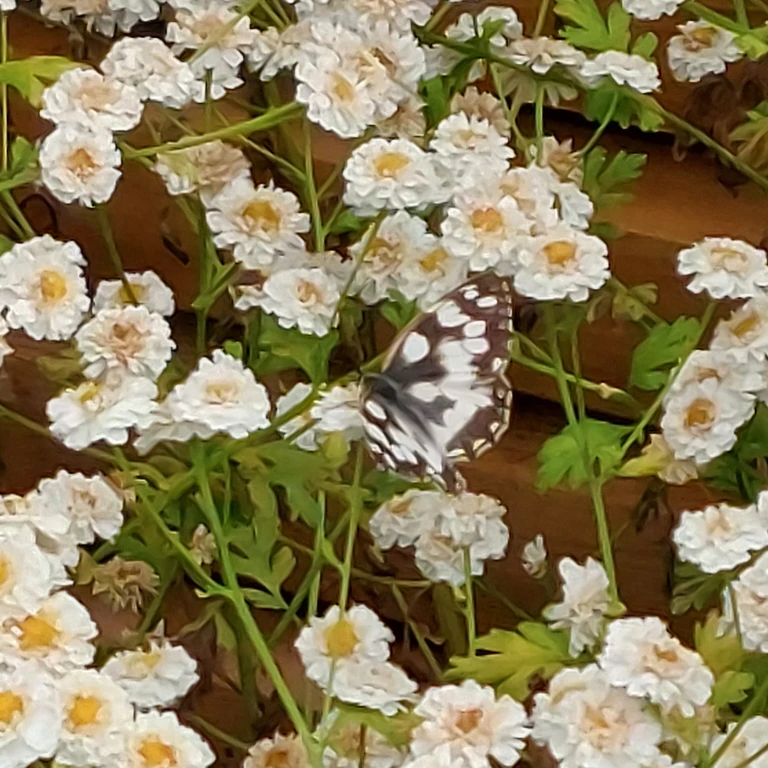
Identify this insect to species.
Melanargia galathea
